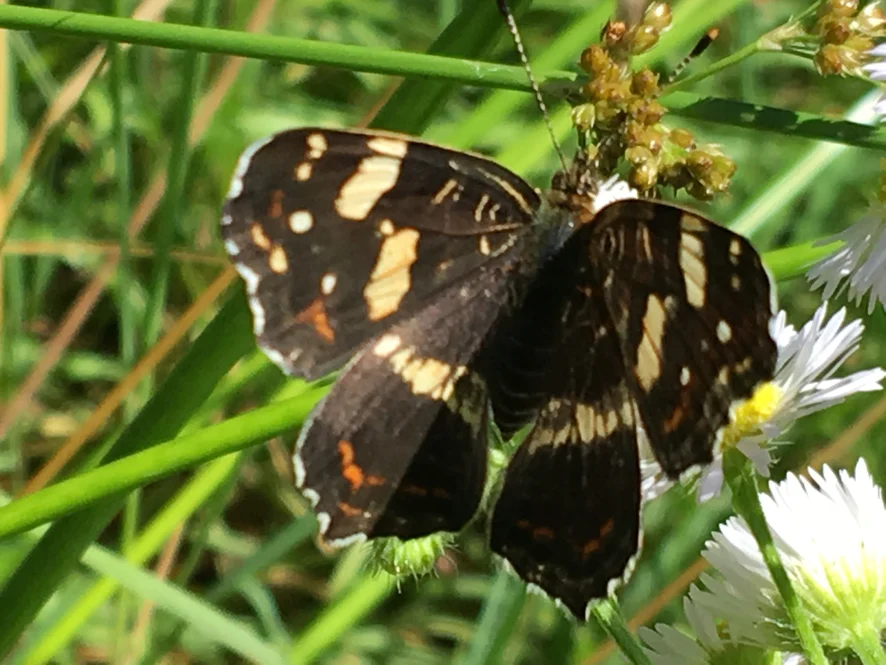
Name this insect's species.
Araschnia levana
